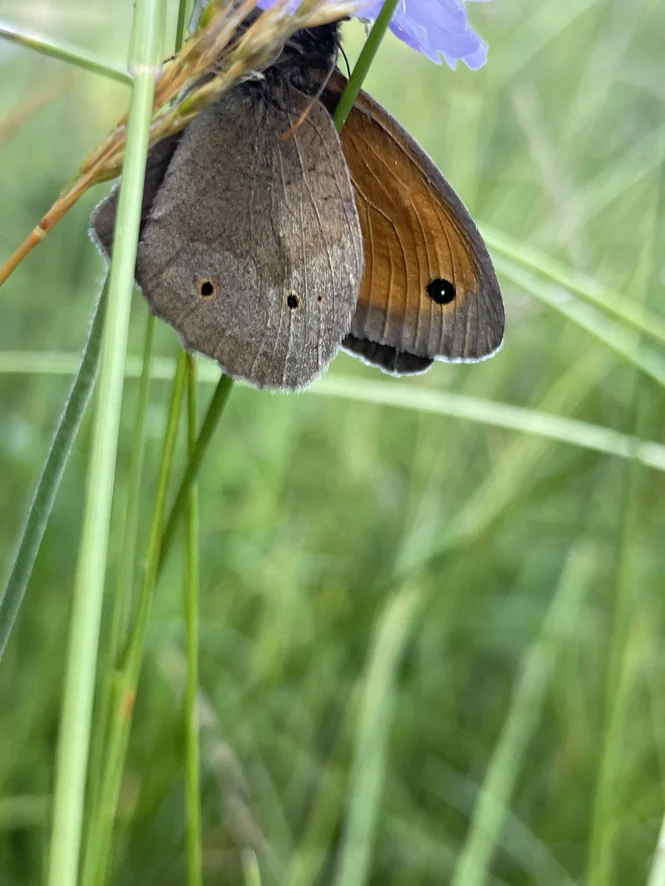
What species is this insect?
Maniola jurtina
